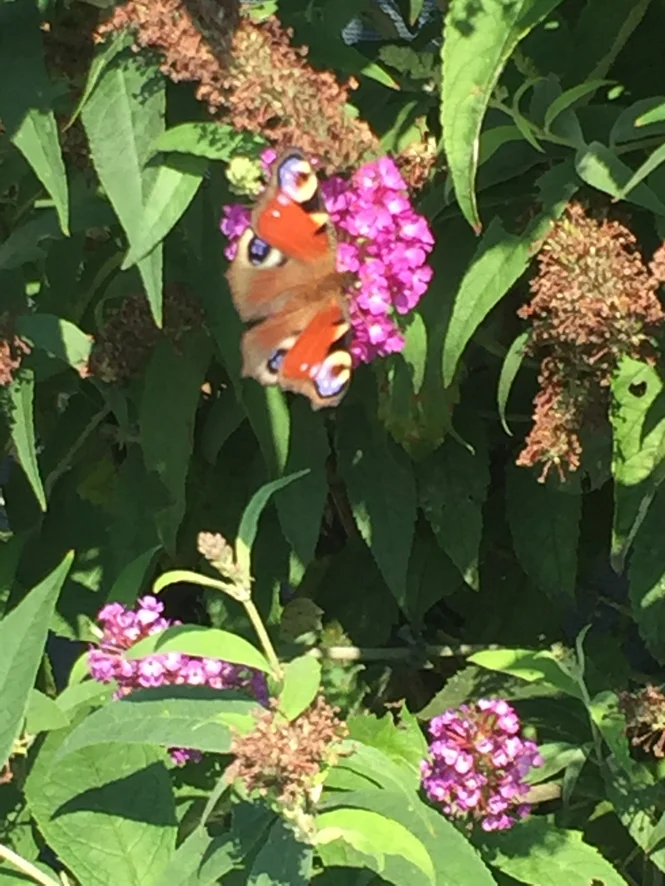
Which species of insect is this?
Aglais io
